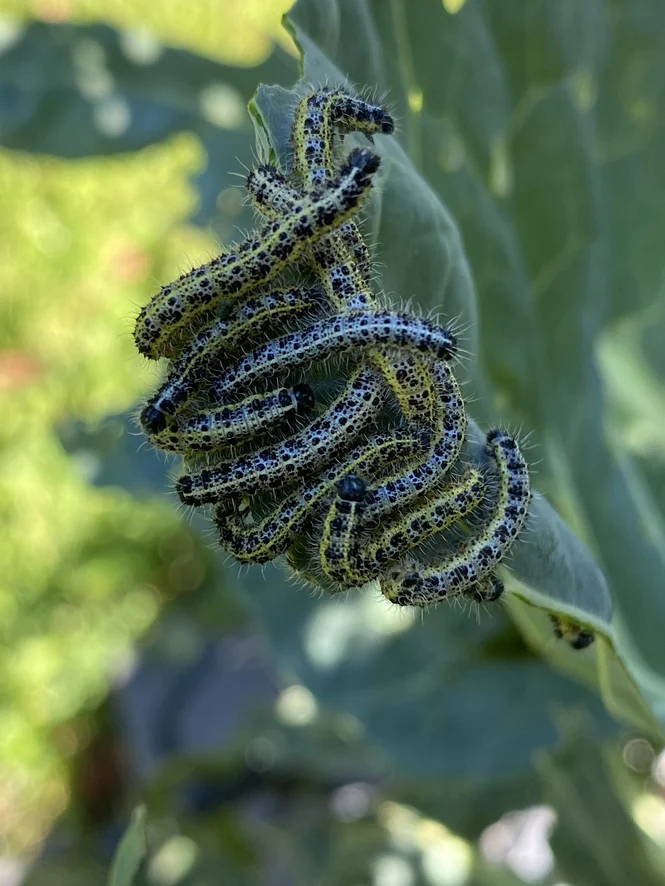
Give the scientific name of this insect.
Pieris brassicae
